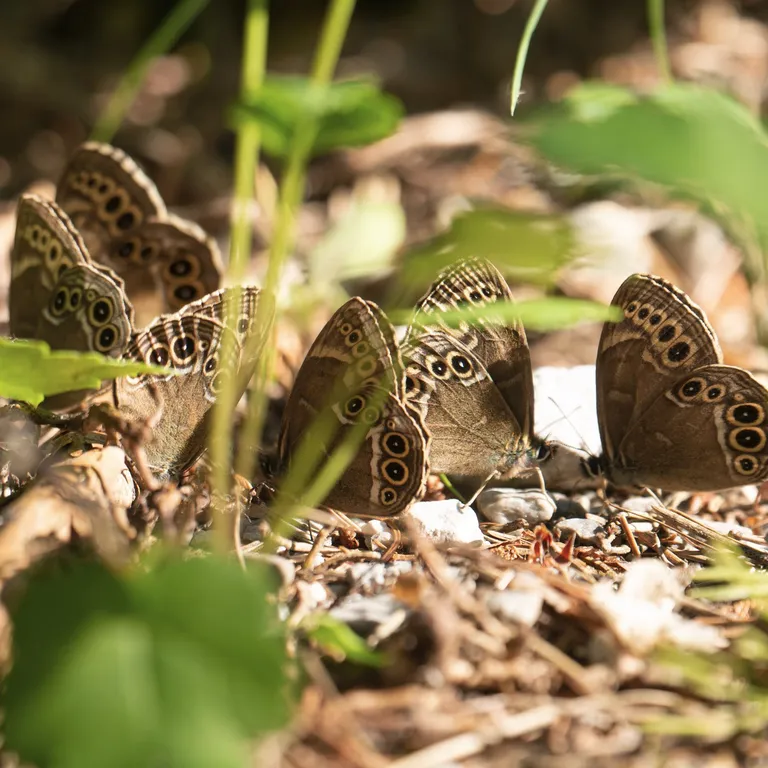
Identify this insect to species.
Lopinga achine (also Pararge achine)
